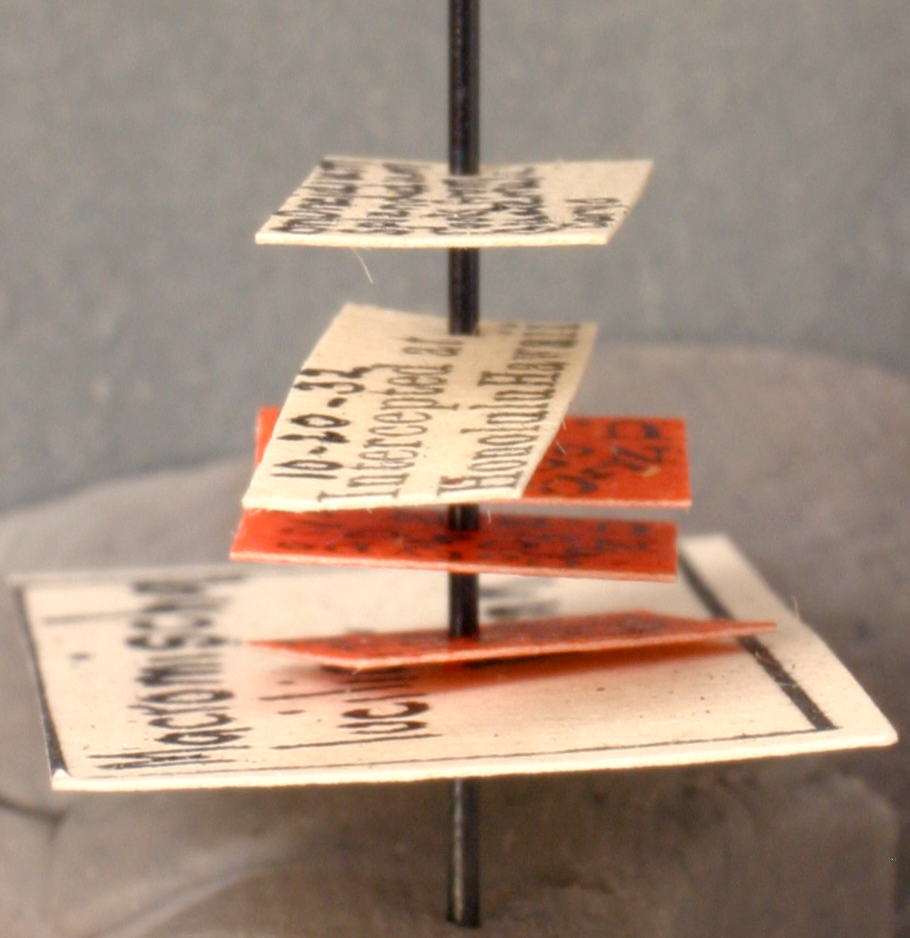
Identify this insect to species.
Macromischa luciliae
